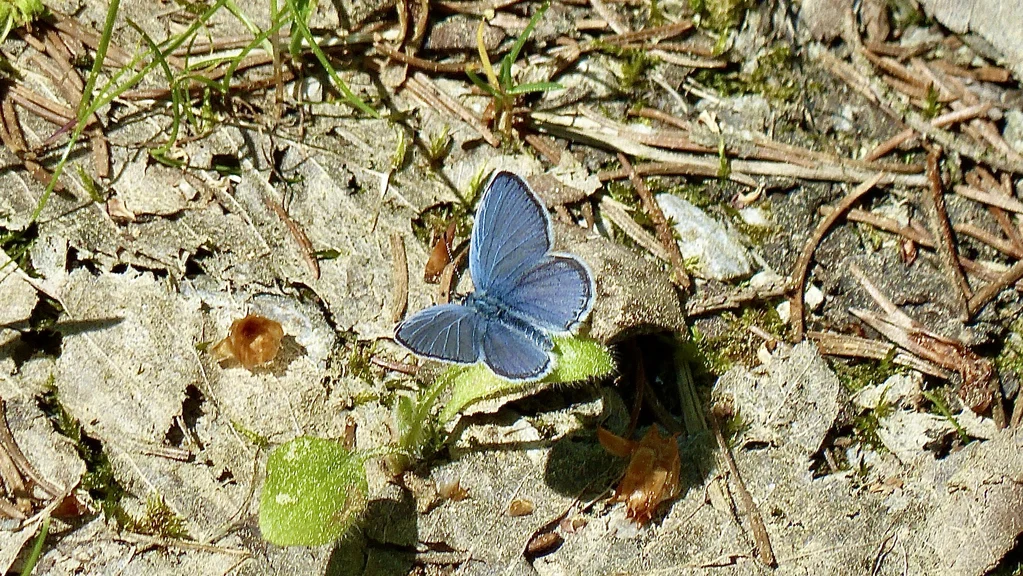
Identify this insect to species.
Cupido argiades (also Elkalyce argiades)
